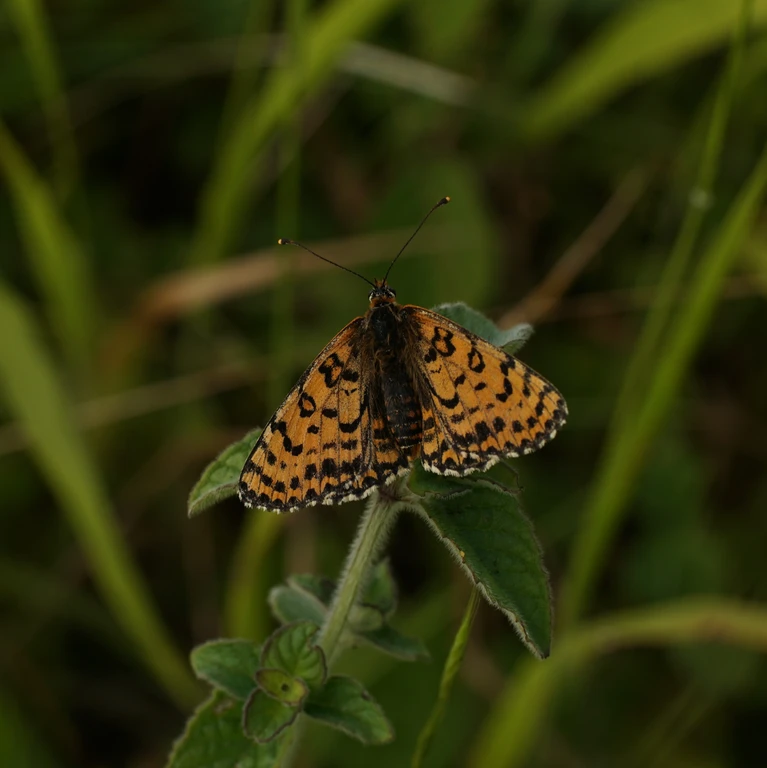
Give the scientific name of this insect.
Melitaea didyma
